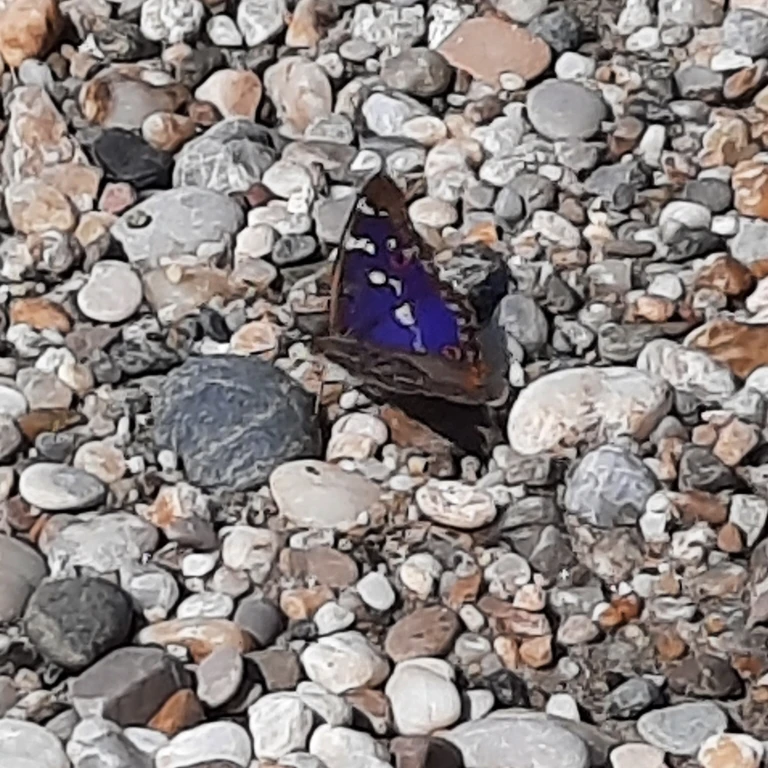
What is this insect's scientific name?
Apatura ilia
